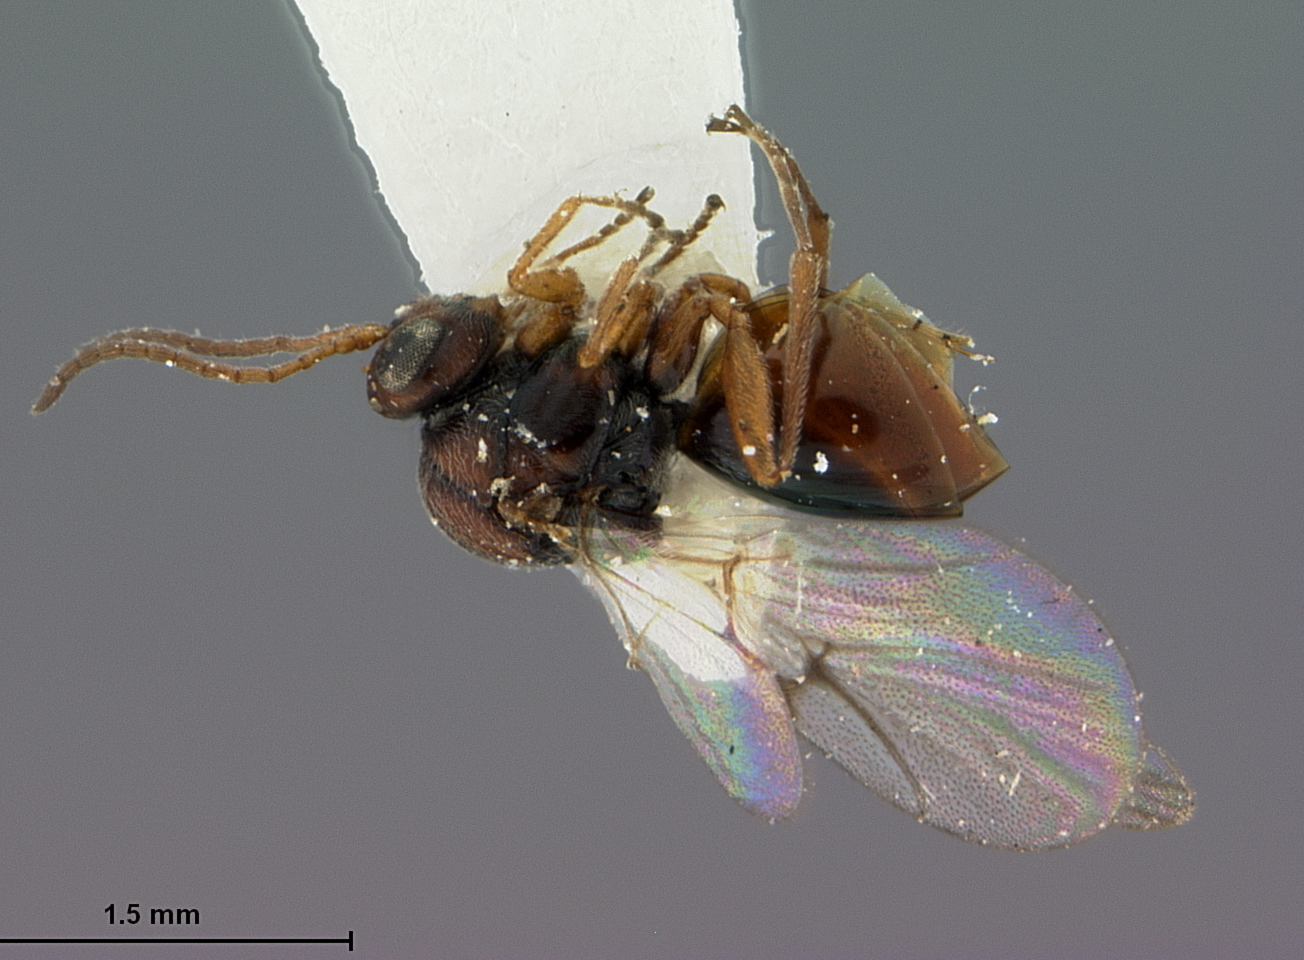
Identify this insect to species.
Callirhytis cedros
